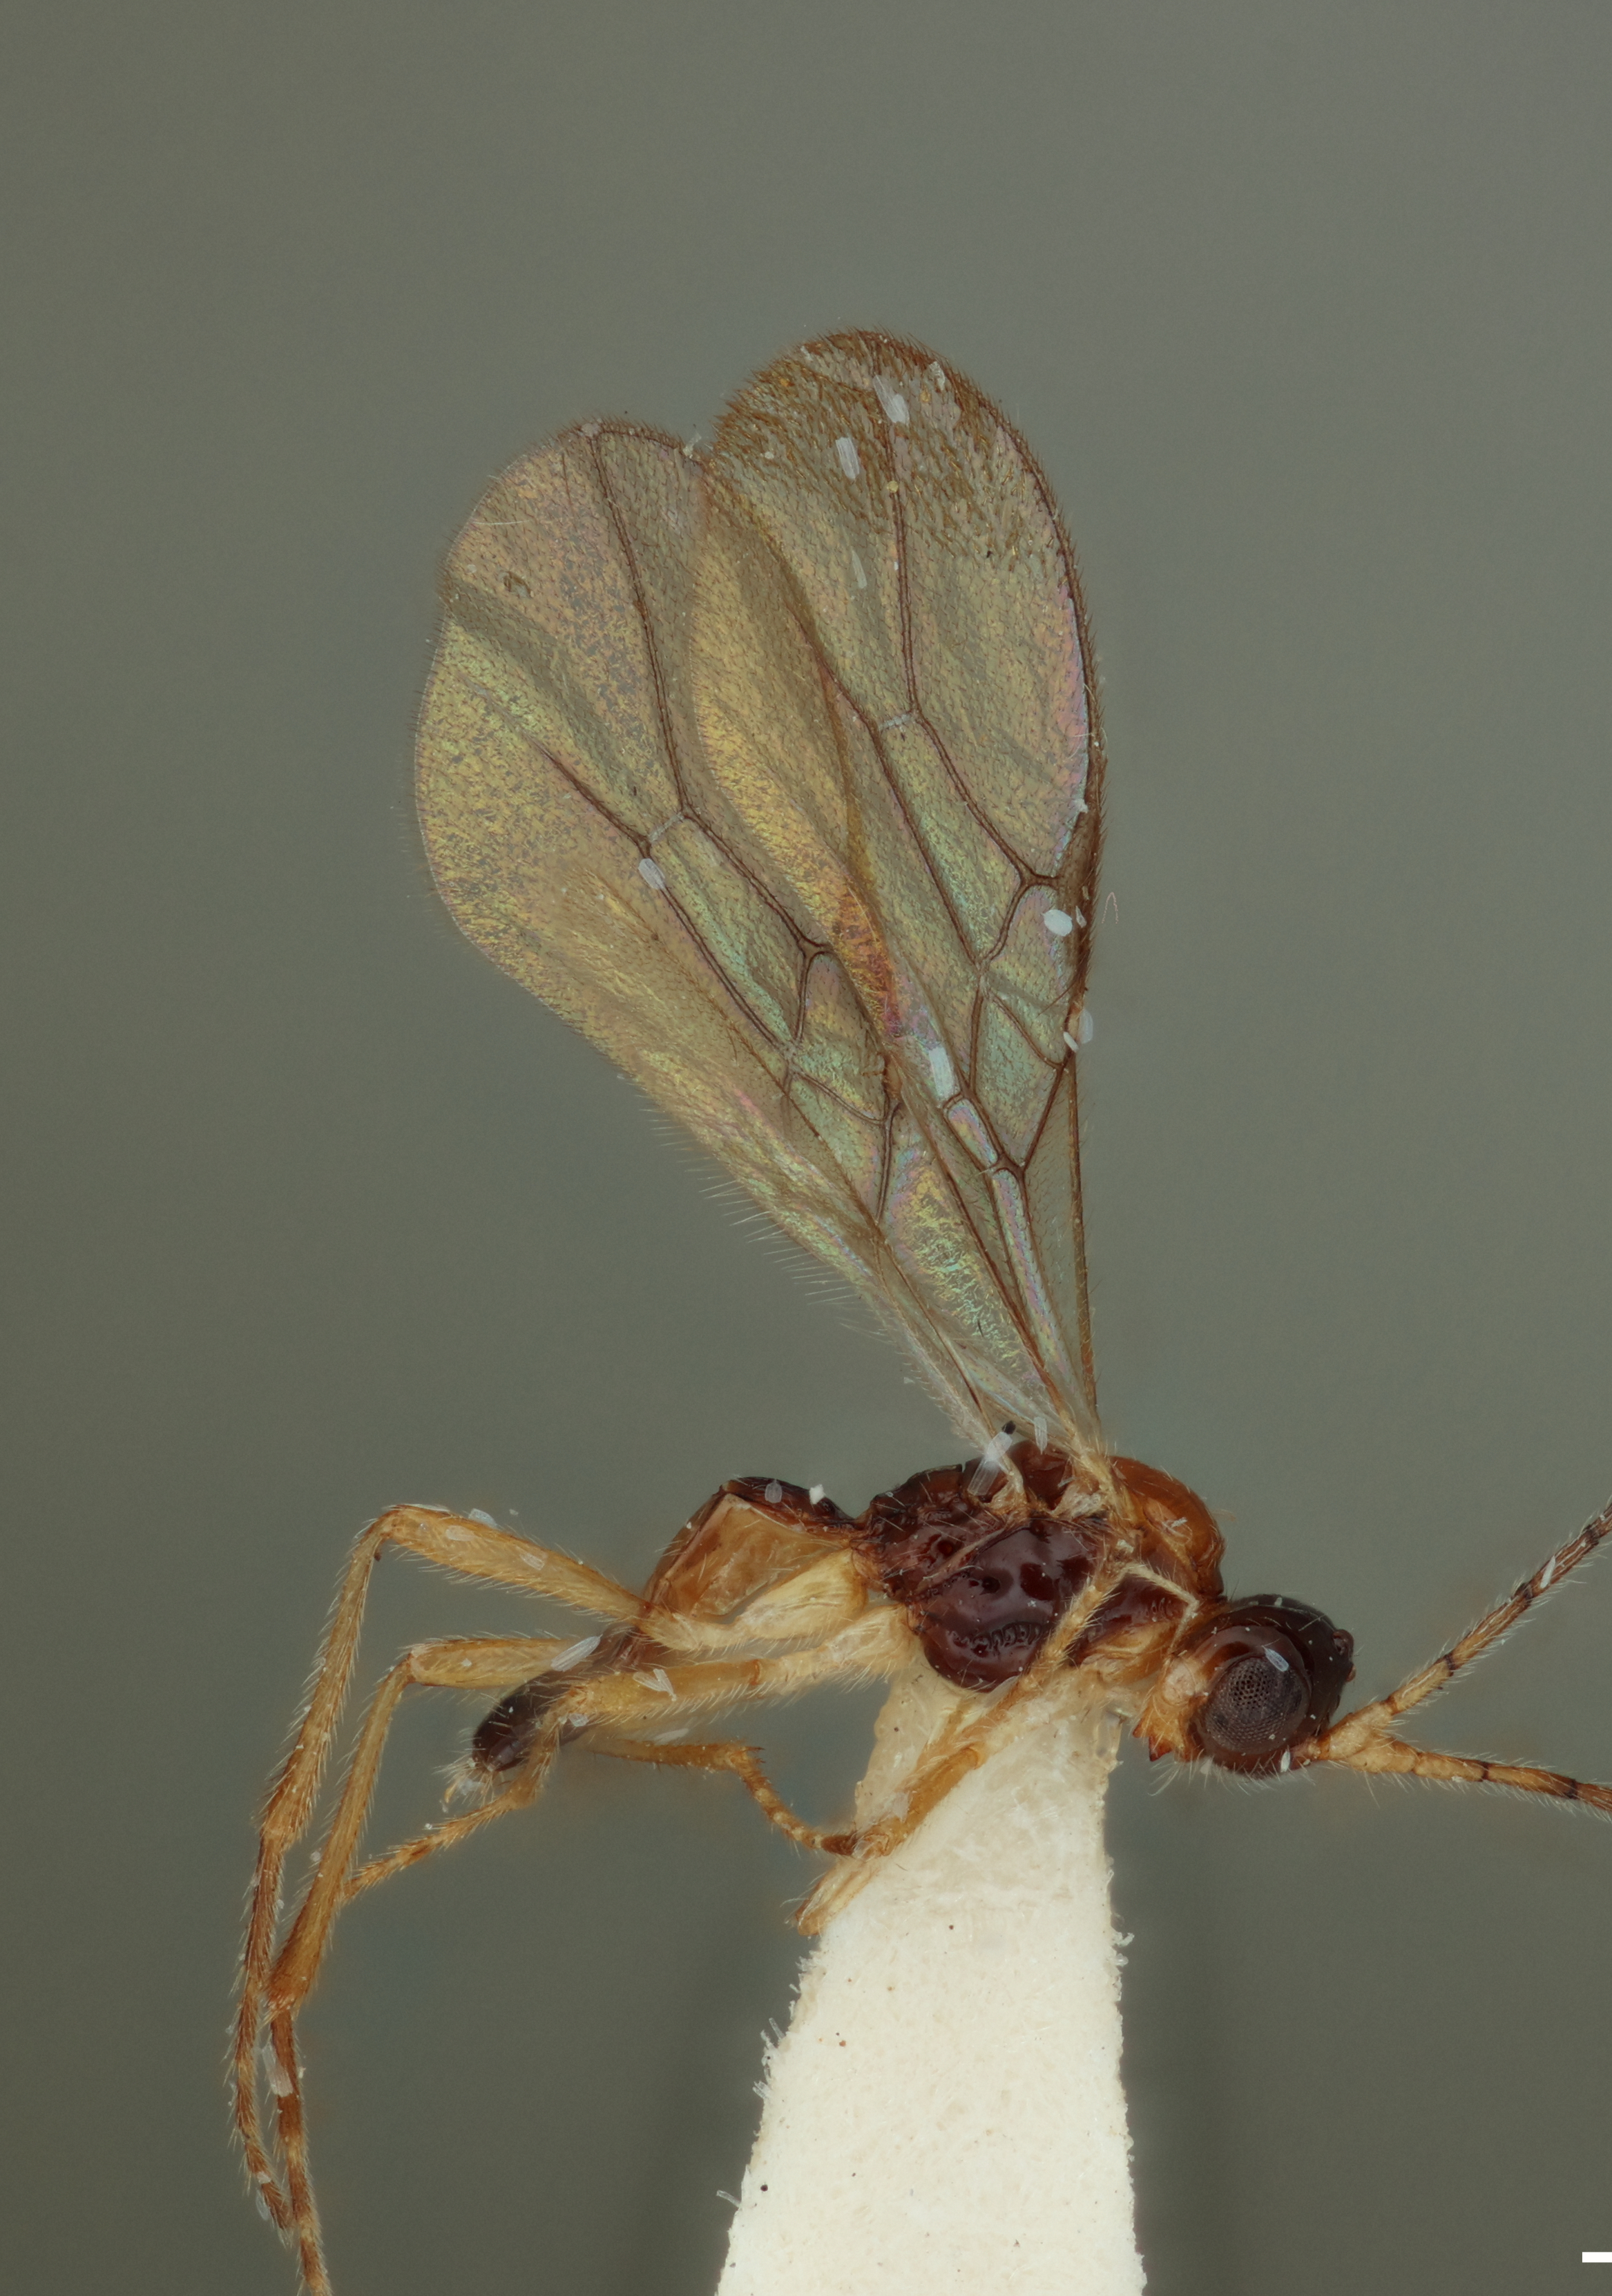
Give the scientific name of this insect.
Phaenocarpa supramedia
